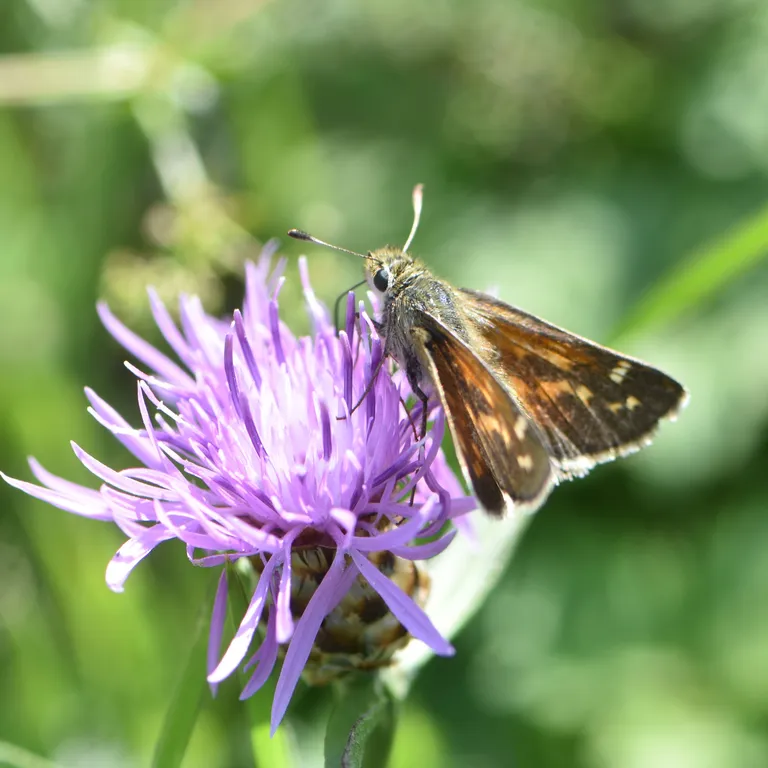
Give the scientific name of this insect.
Hesperia comma
